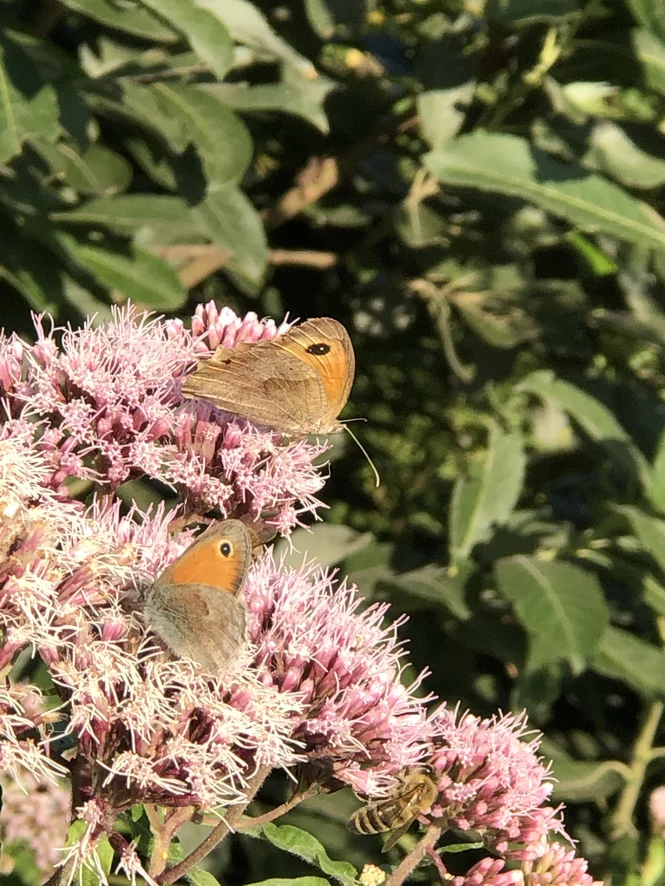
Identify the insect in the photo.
Maniola jurtina
